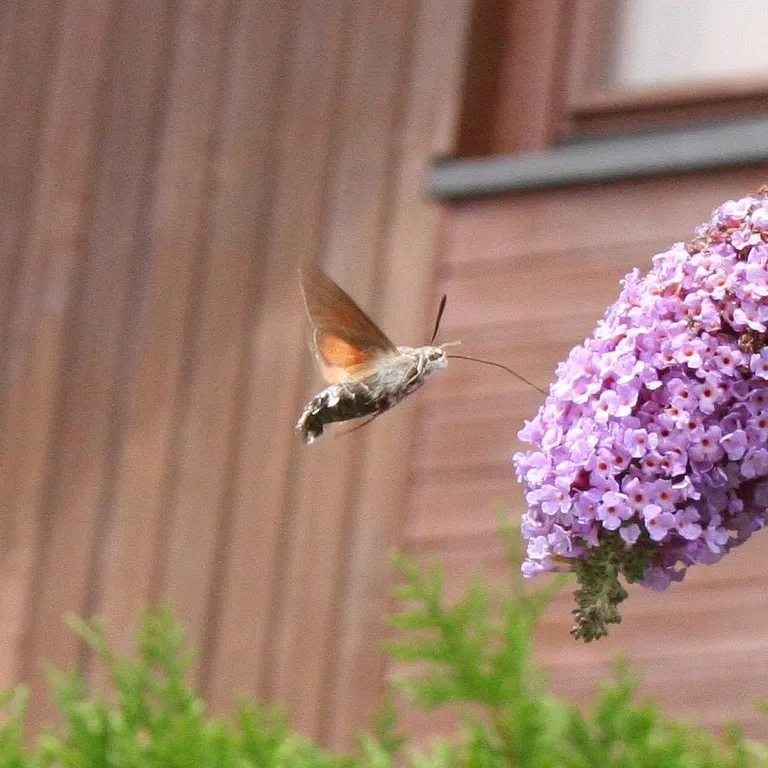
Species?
Macroglossum stellatarum
